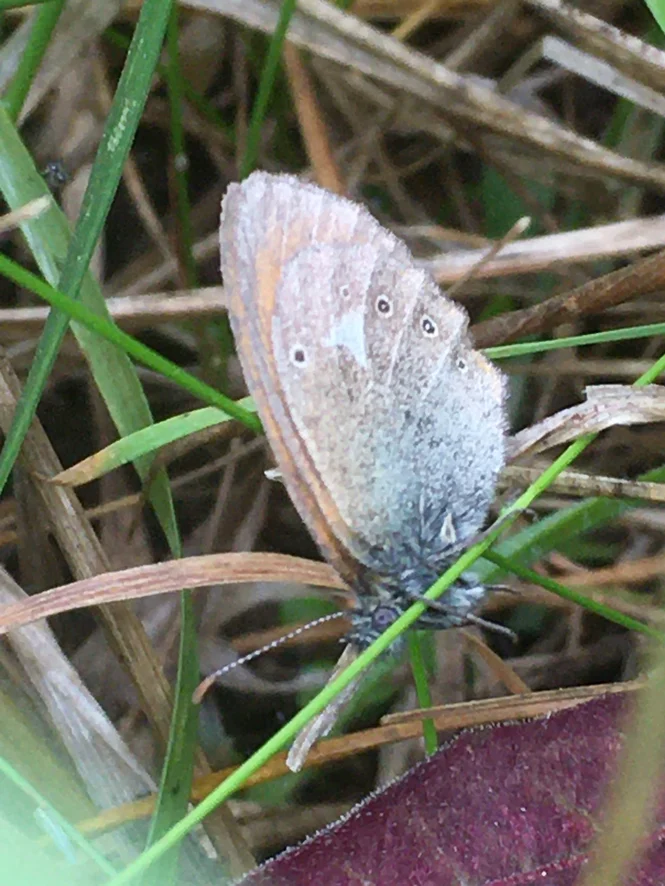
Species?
Coenonympha glycerion (also Coenonympha iphis)
